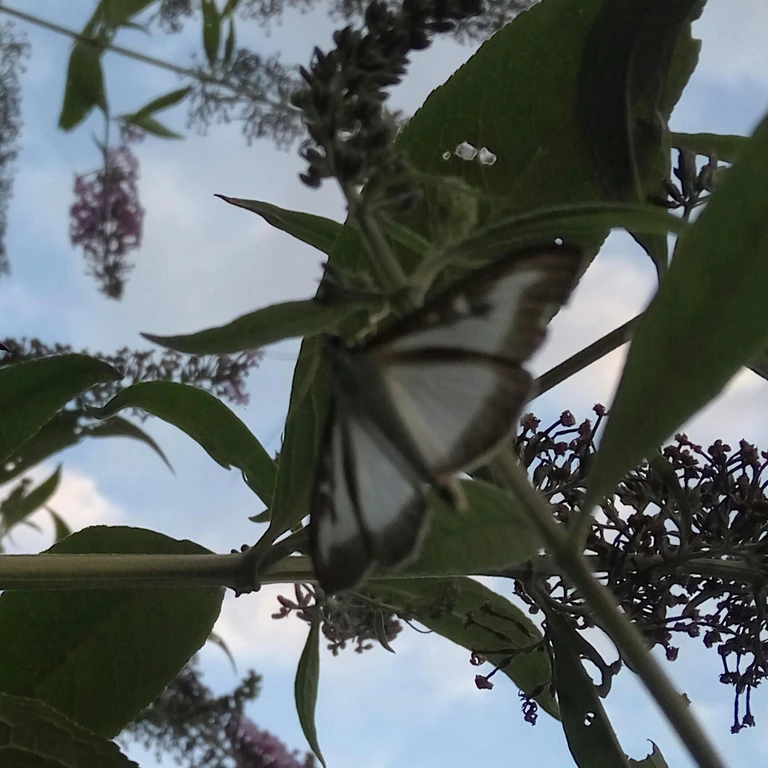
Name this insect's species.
Cydalima perspectalis
